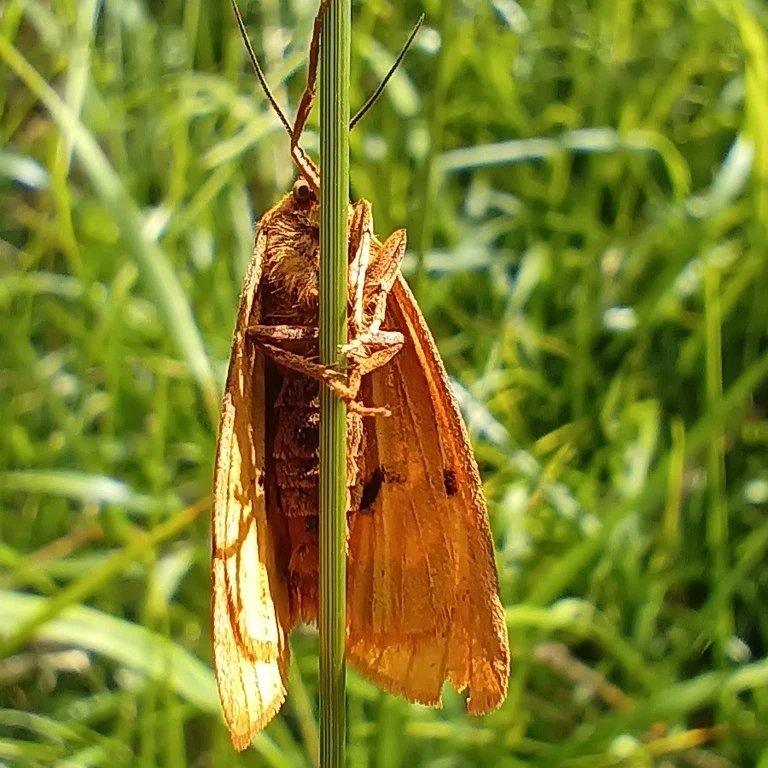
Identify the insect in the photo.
Diacrisia sannio
